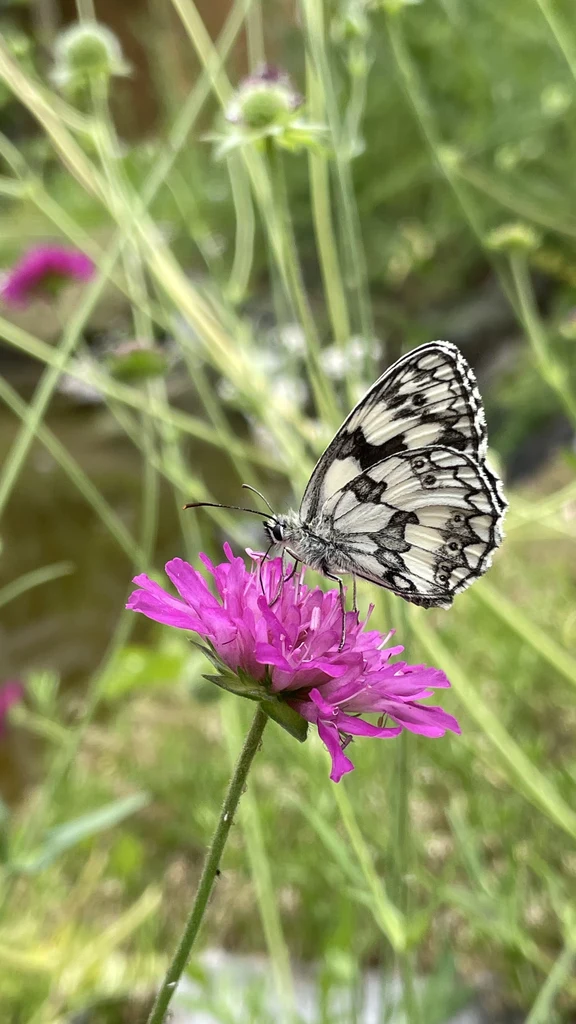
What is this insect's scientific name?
Melanargia galathea
